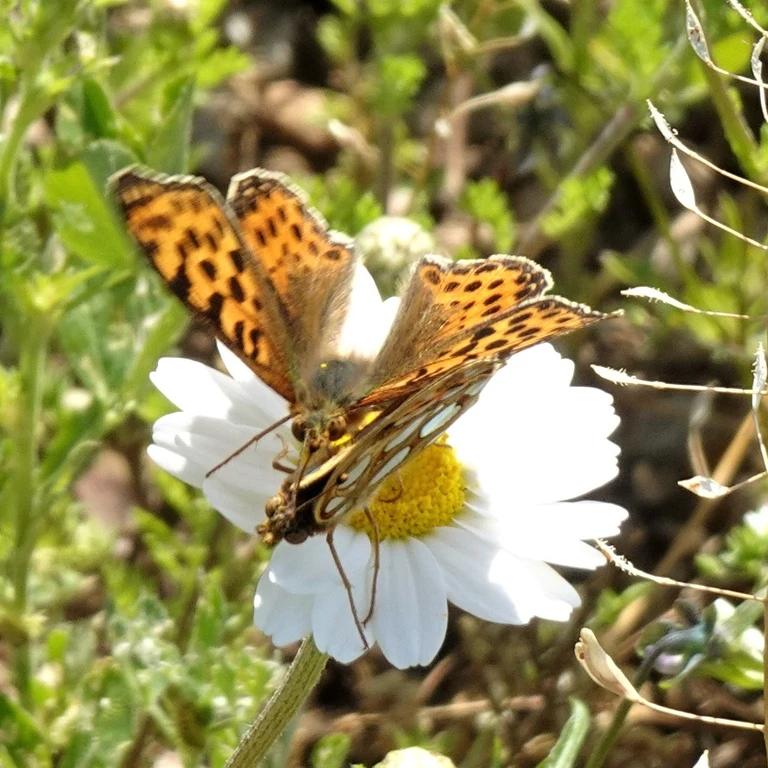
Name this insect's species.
Issoria lathonia
